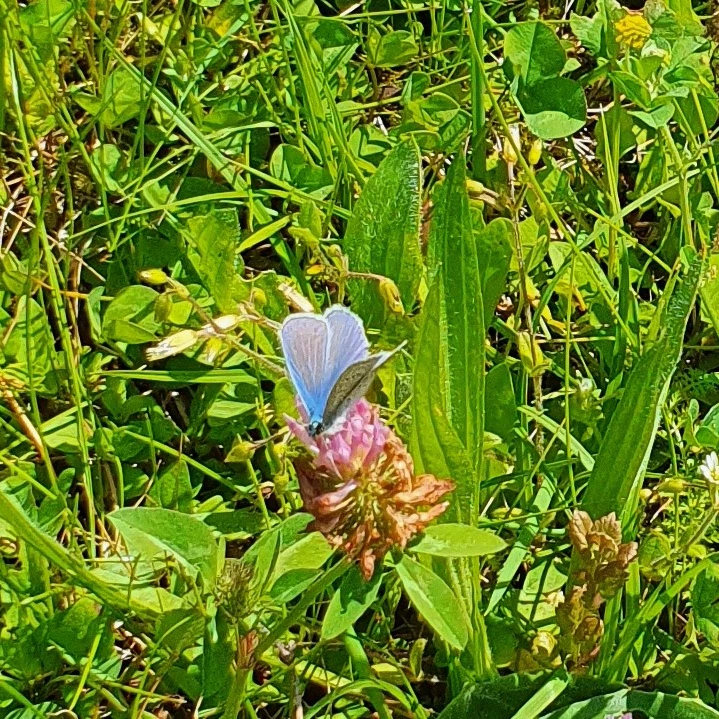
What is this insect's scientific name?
Polyommatus icarus
